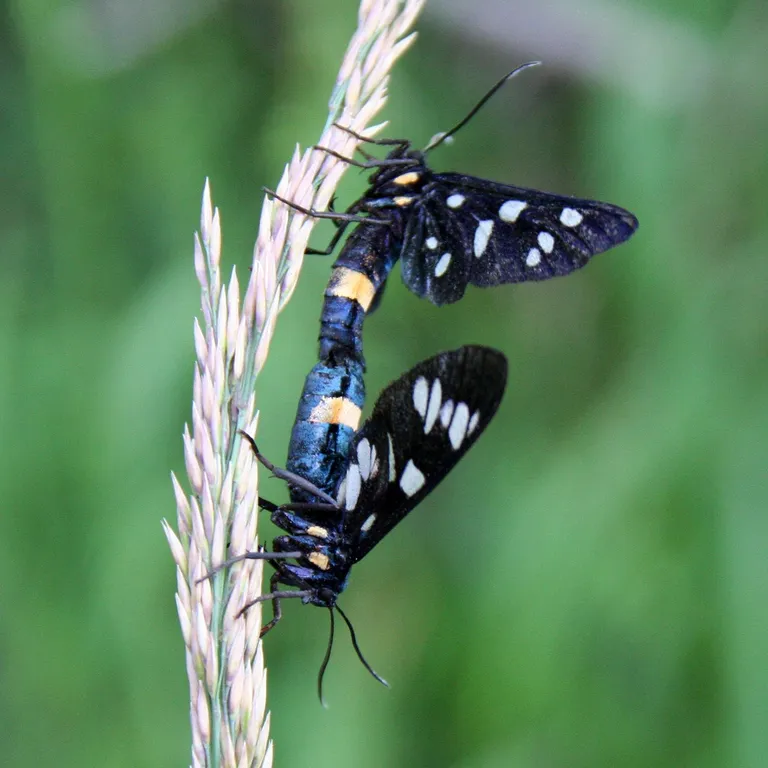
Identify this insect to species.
Amata phegea
